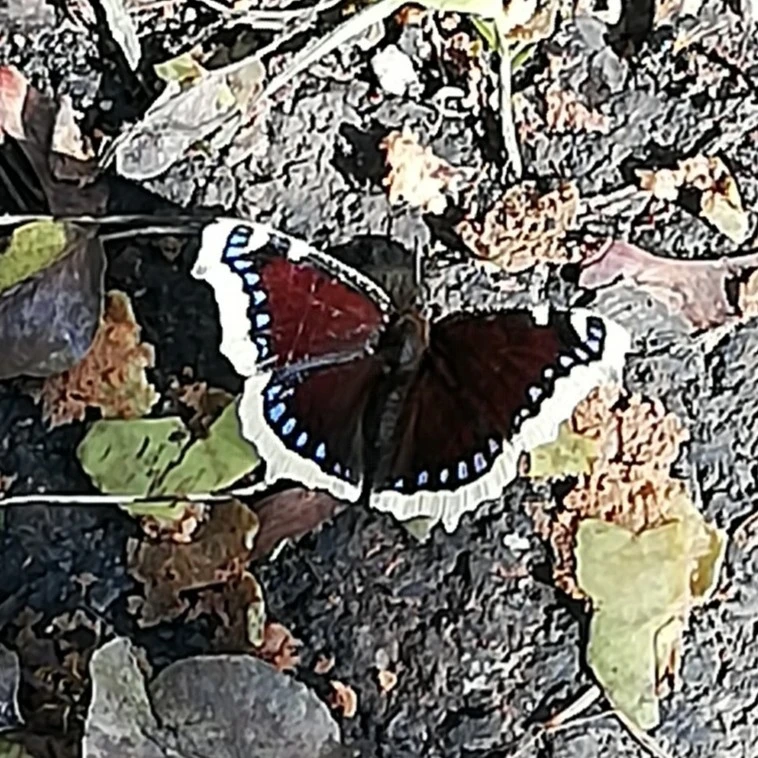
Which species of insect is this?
Nymphalis antiopa
